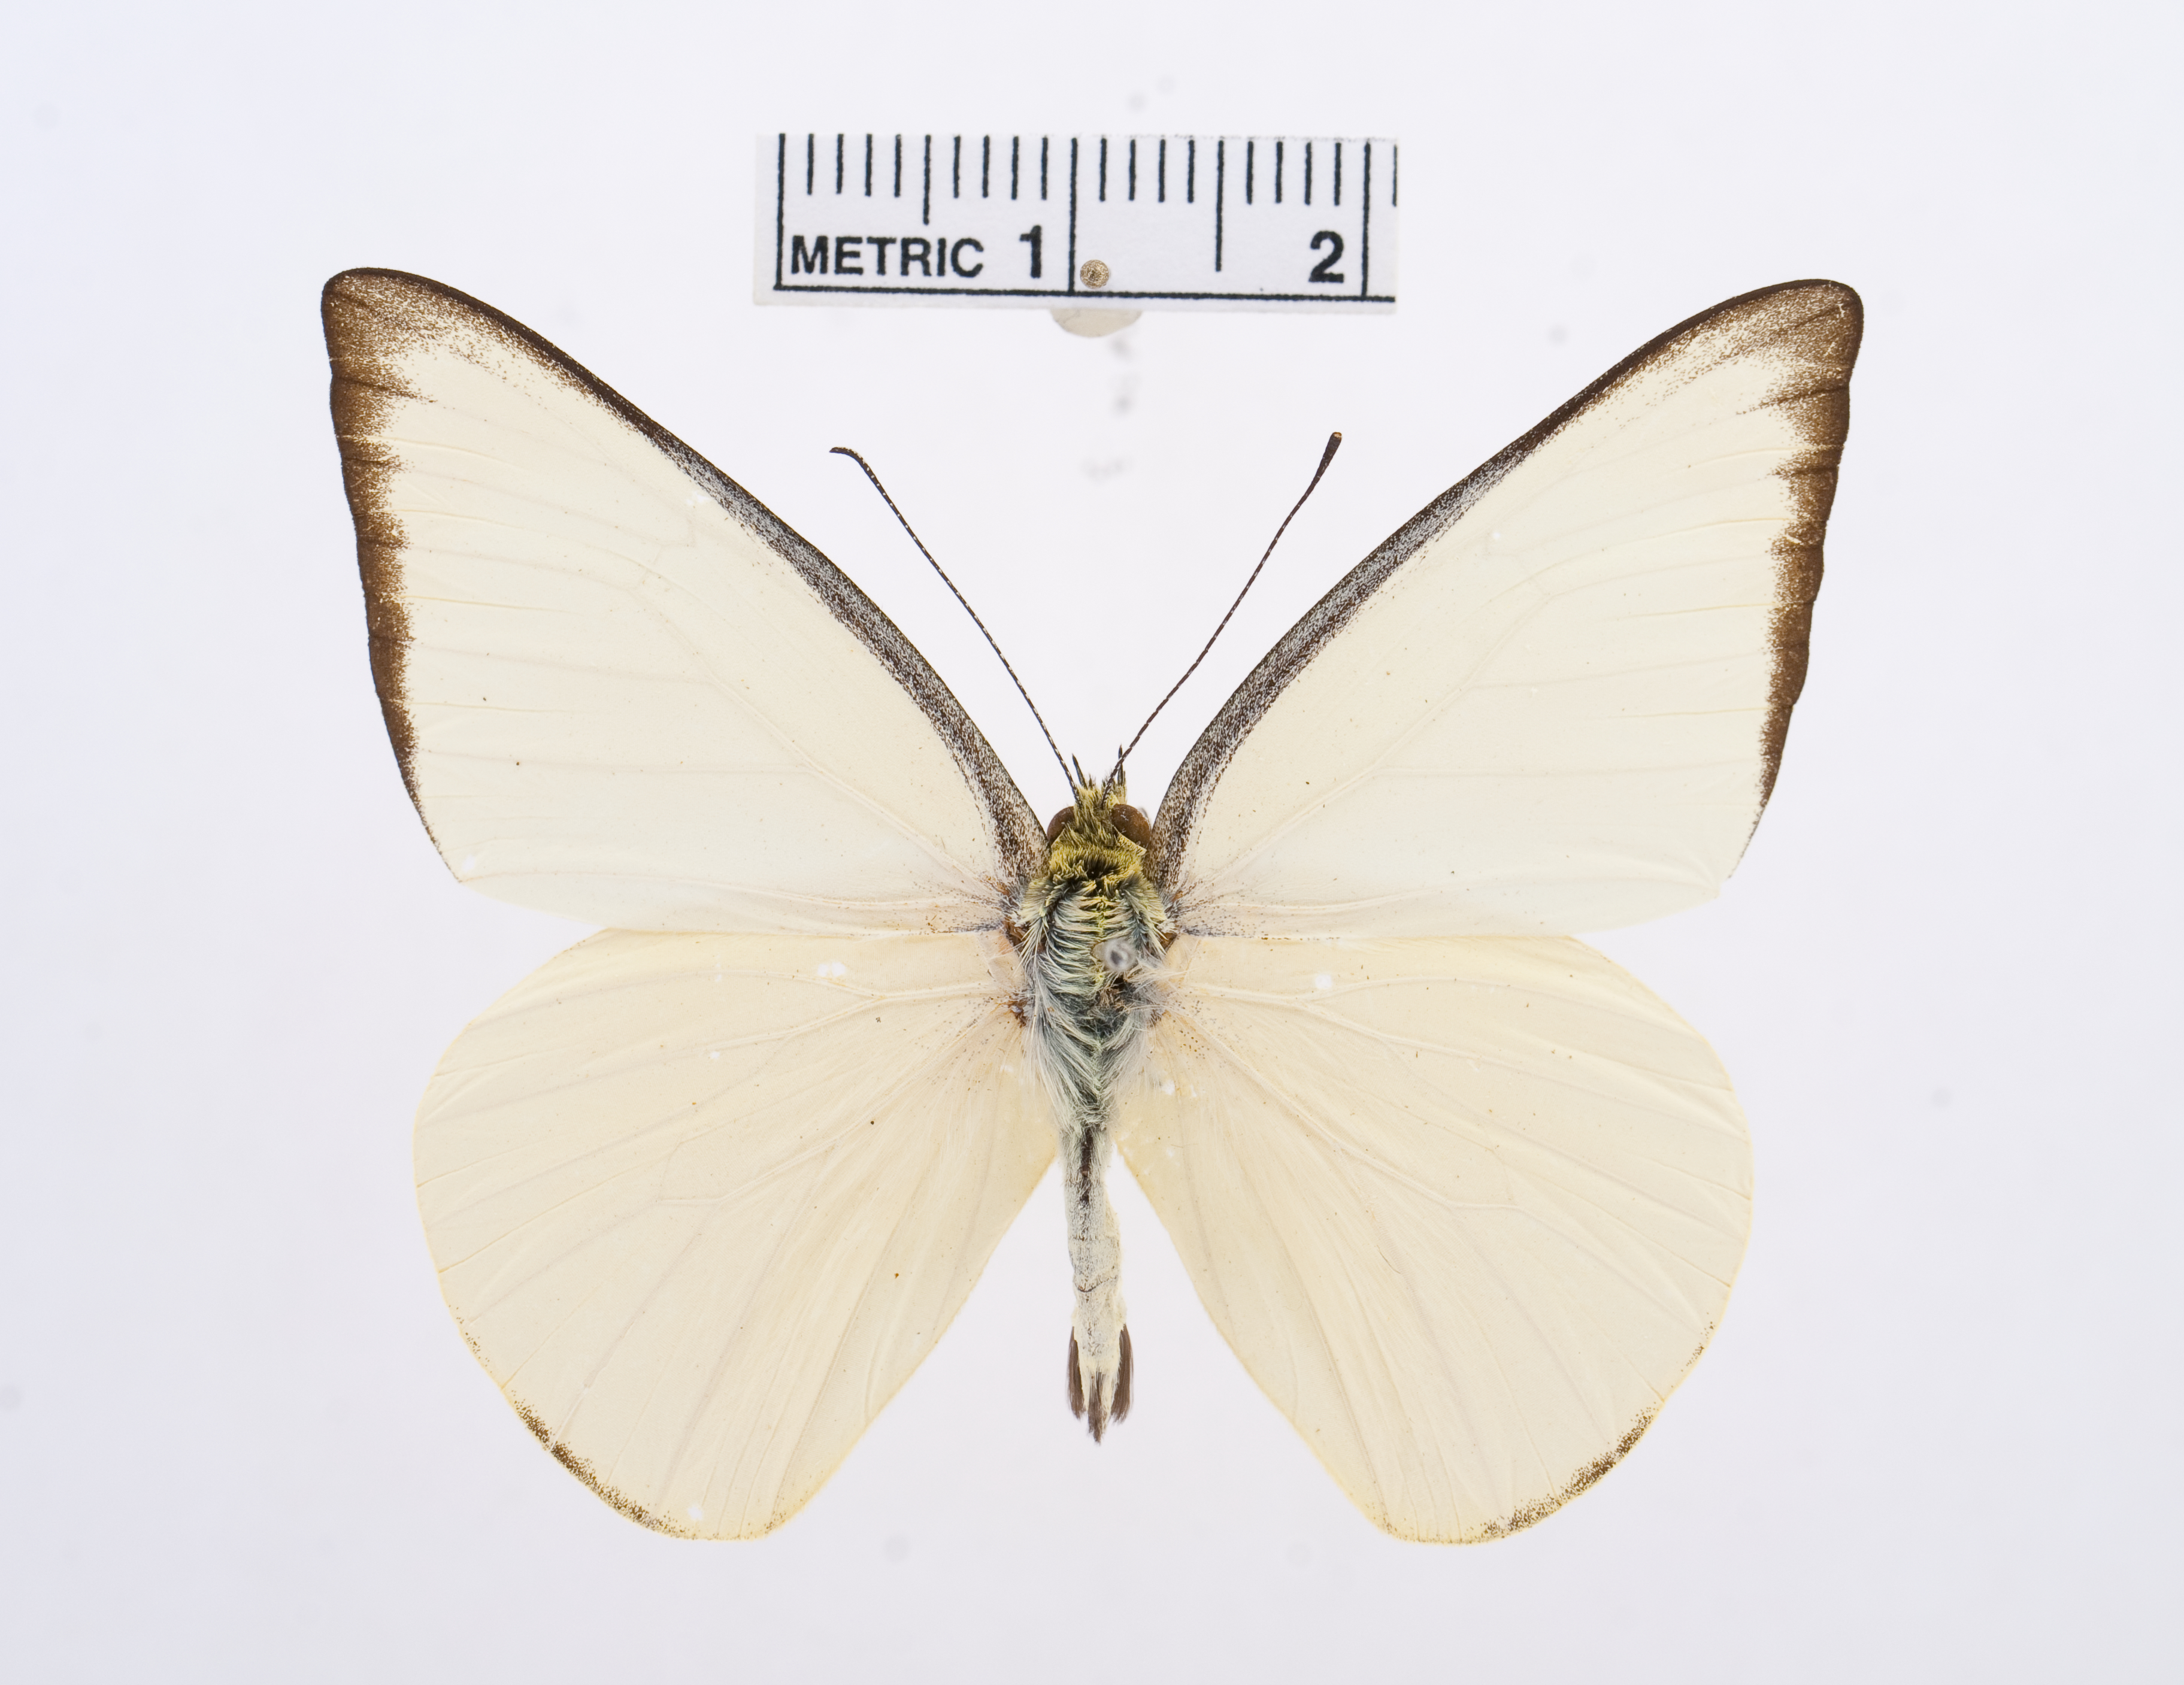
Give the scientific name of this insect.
Saletara panda
